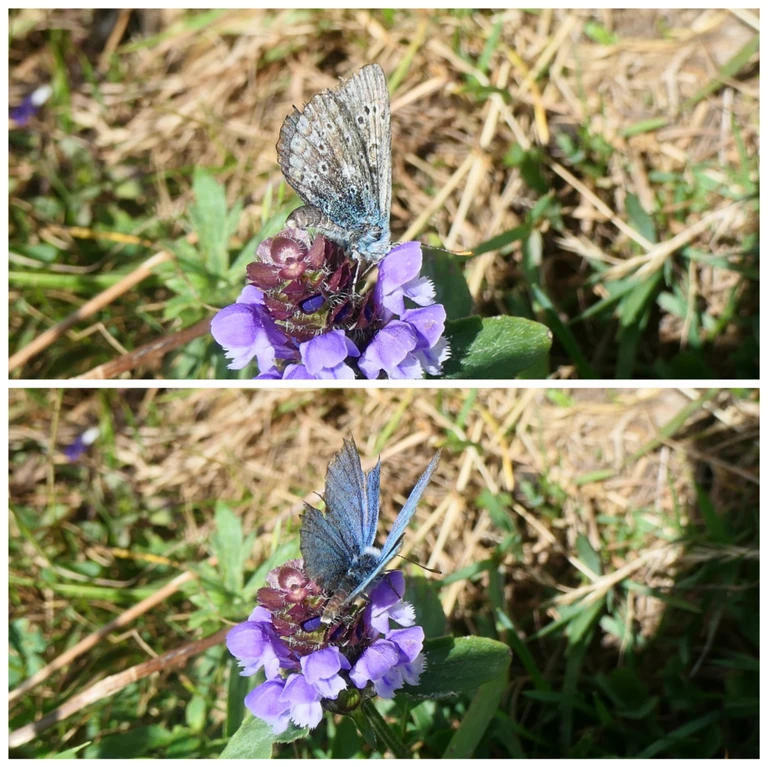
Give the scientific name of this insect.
Lysandra bellargus
